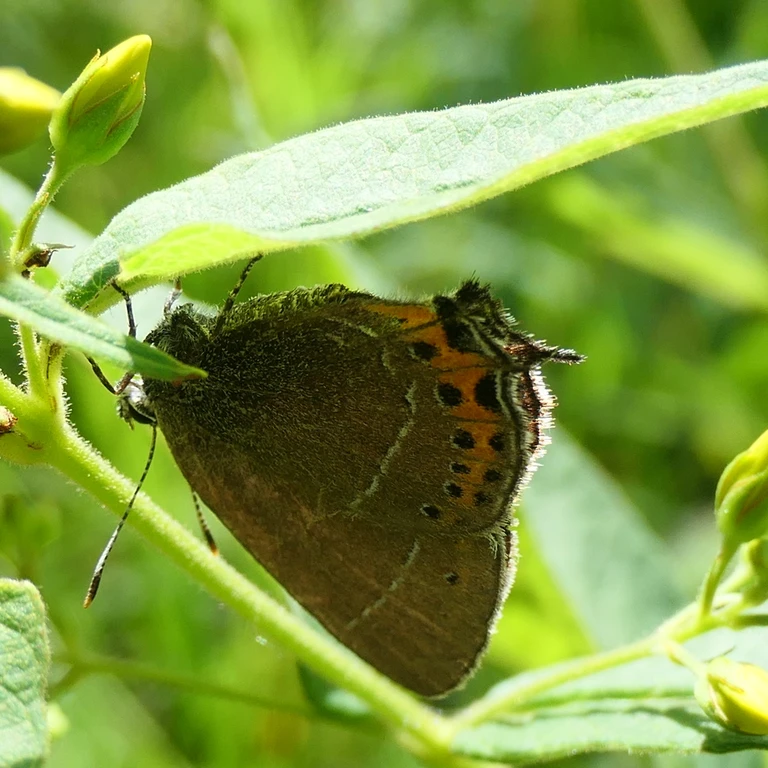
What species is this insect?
Satyrium pruni (also Fixsenia pruni)
